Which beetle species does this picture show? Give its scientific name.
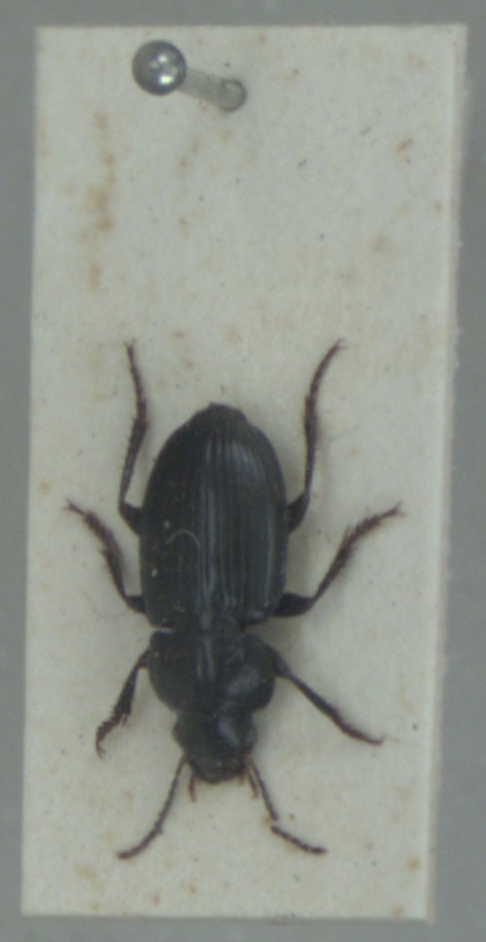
Harpalus anxius
